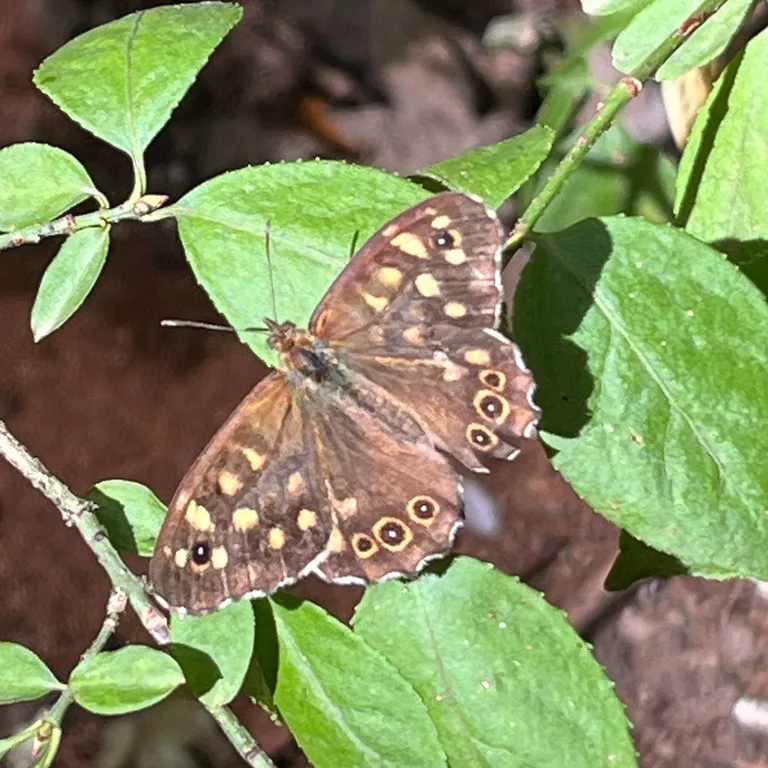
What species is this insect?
Pararge aegeria
